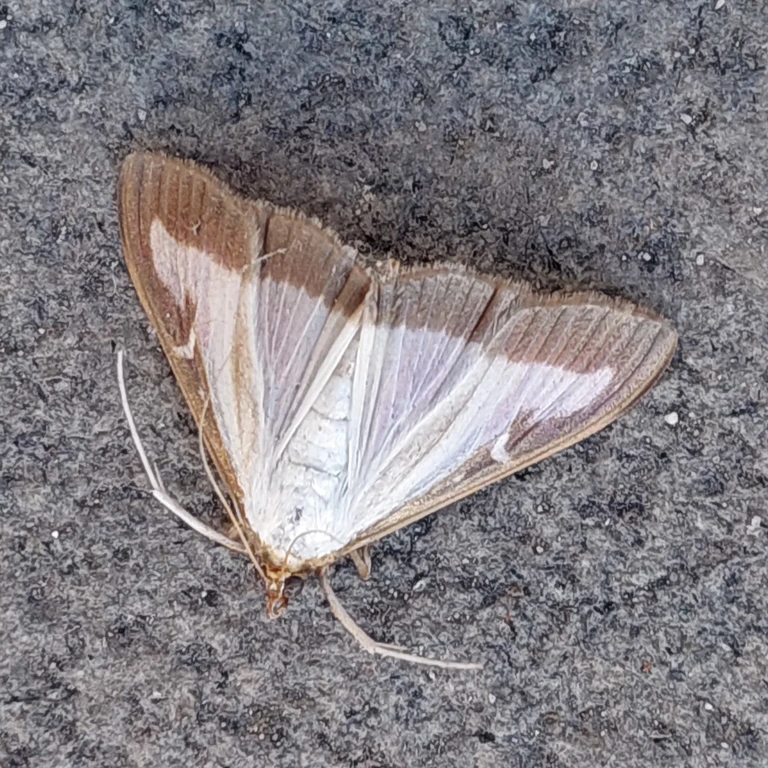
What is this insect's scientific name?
Cydalima perspectalis
